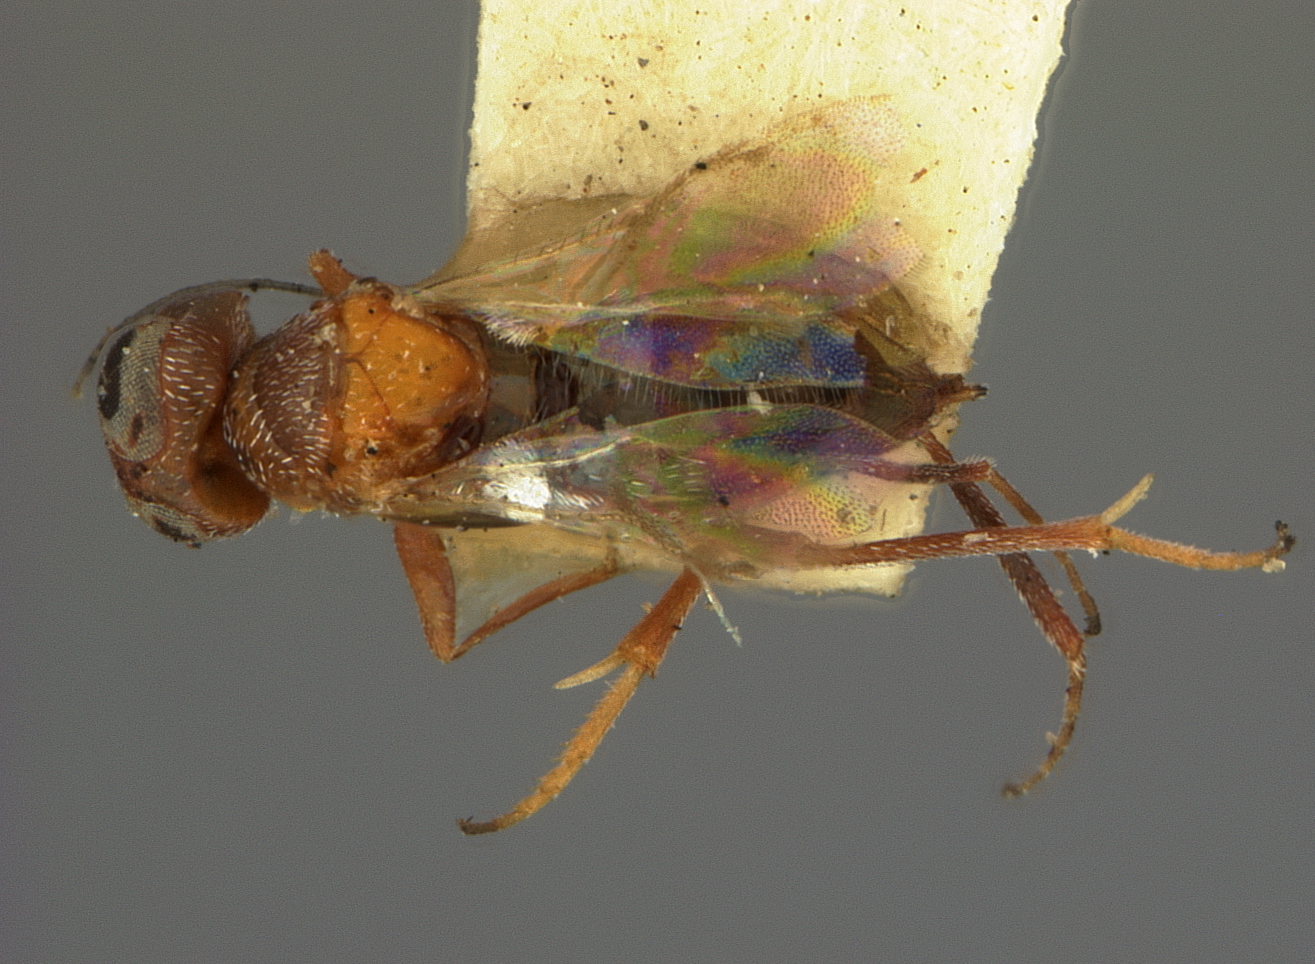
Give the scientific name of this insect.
Anusia neomexicana
